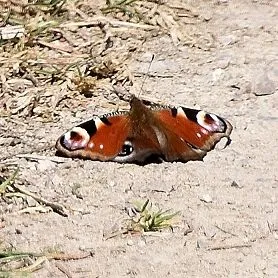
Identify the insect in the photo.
Aglais io
